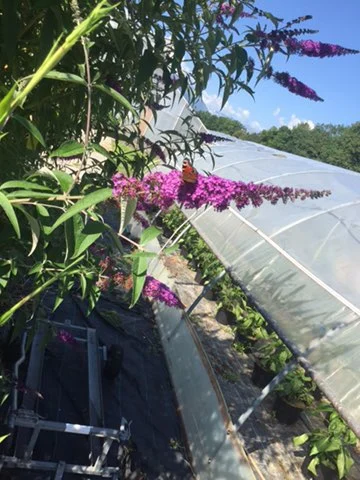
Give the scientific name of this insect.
Aglais io
